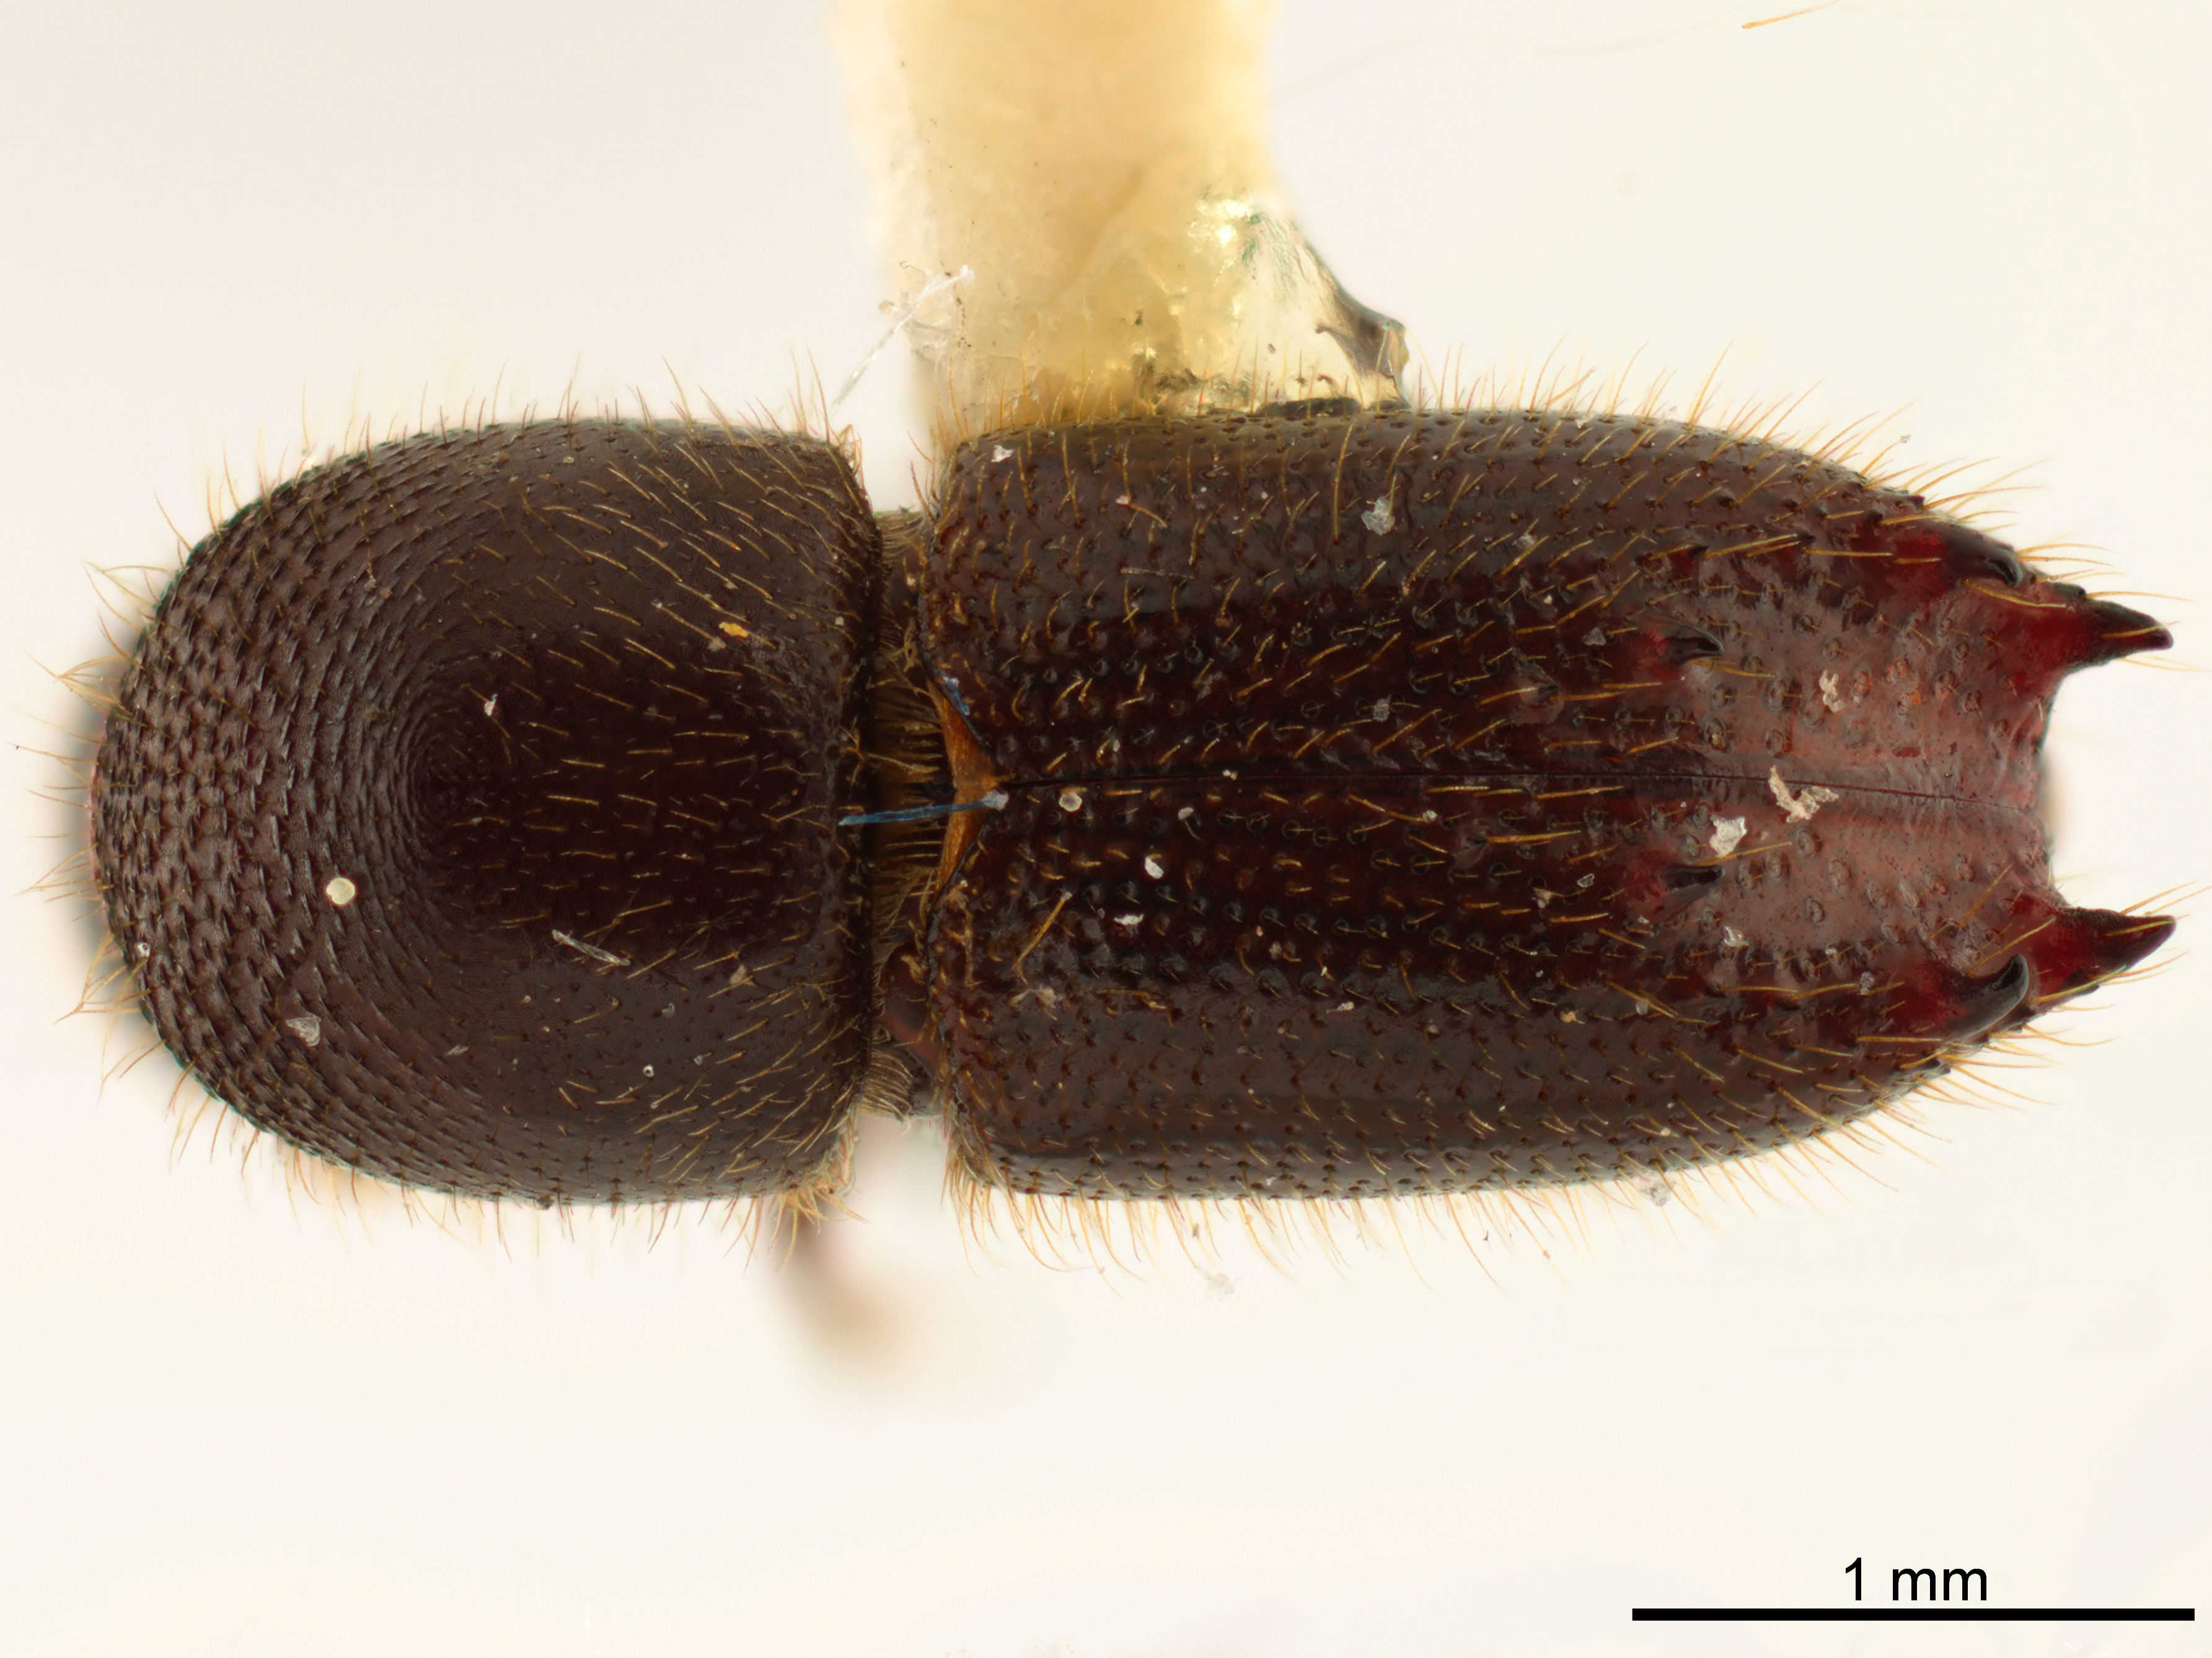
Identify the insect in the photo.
Xyleborinus dirus
